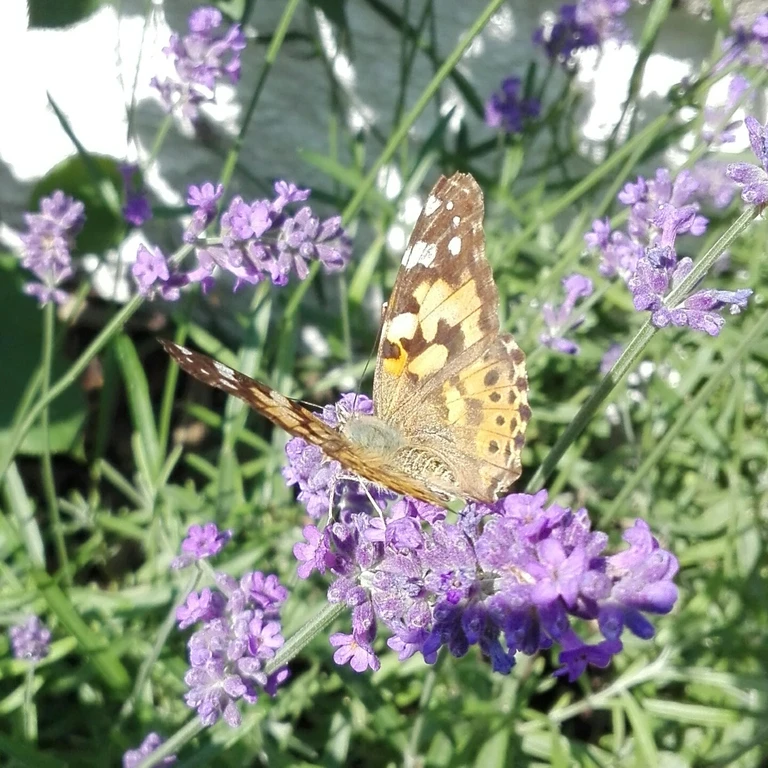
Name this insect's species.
Vanessa cardui
